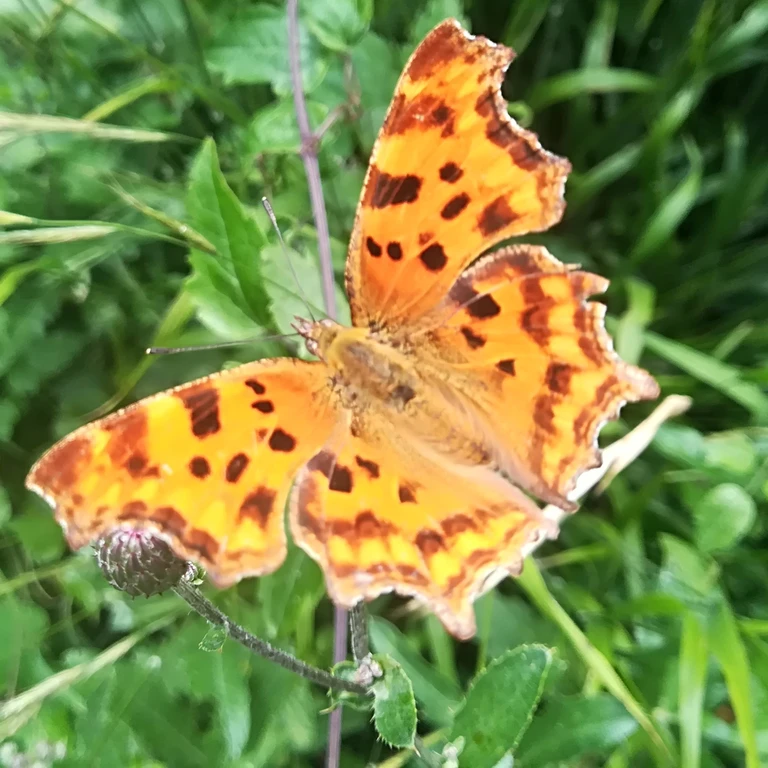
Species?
Polygonia c-album
